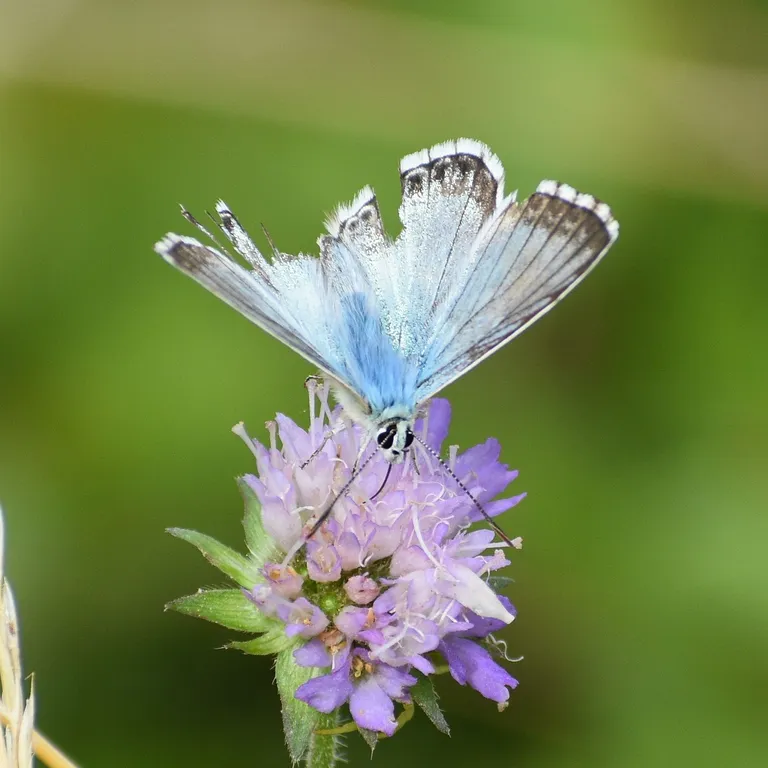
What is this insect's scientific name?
Lysandra coridon
